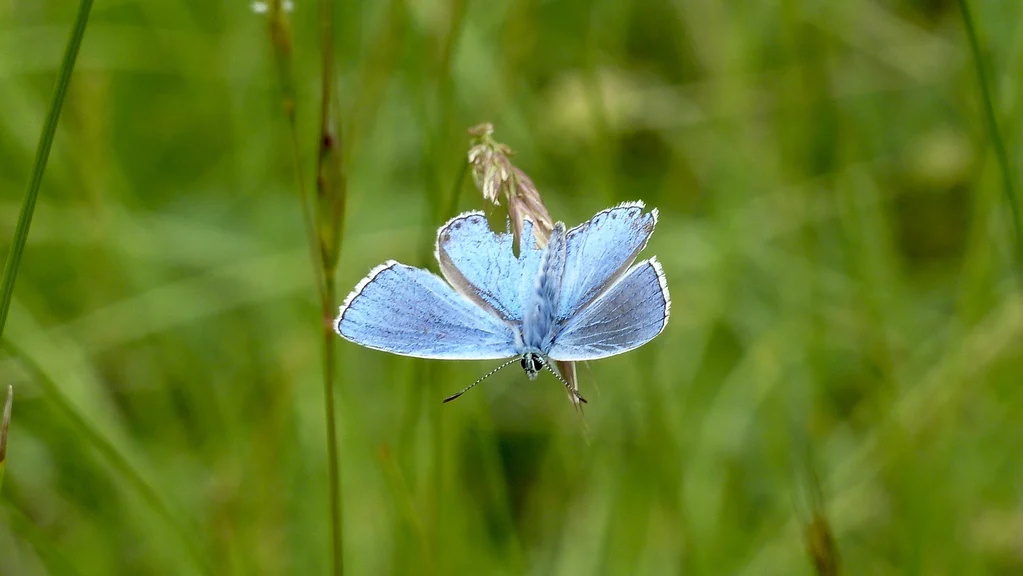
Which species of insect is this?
Lysandra bellargus
